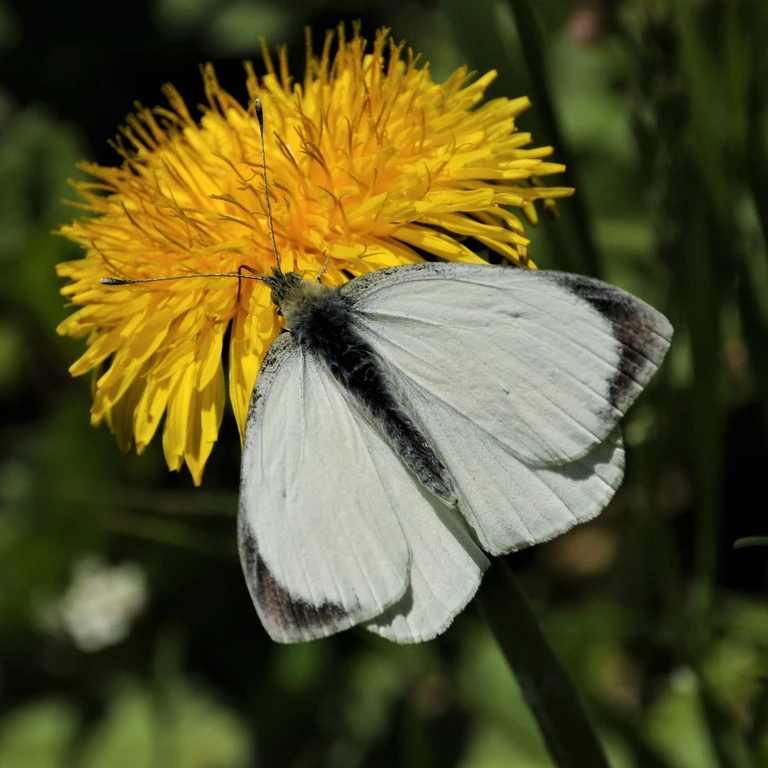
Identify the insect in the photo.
Pieris brassicae
